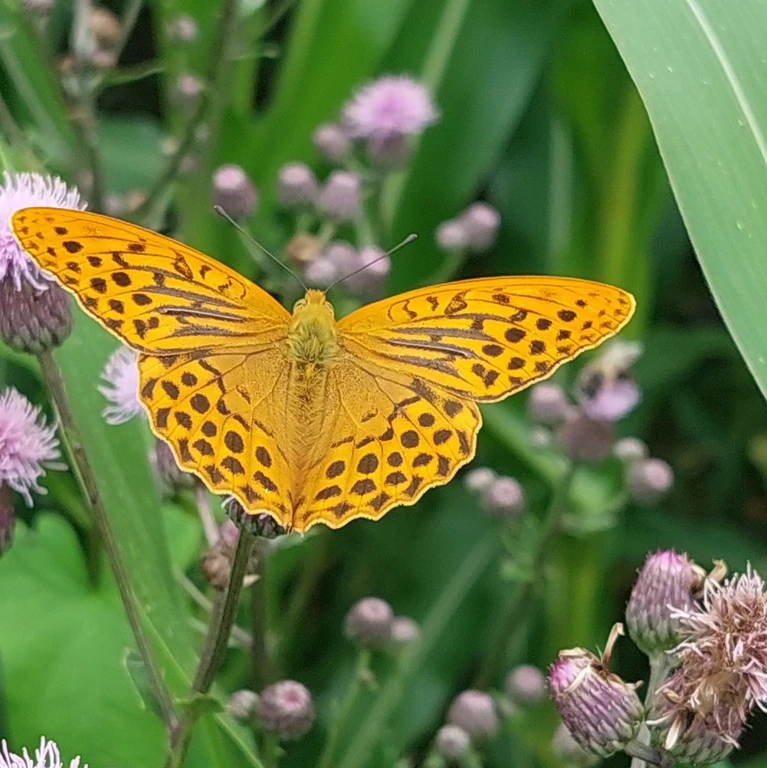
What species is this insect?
Argynnis paphia
